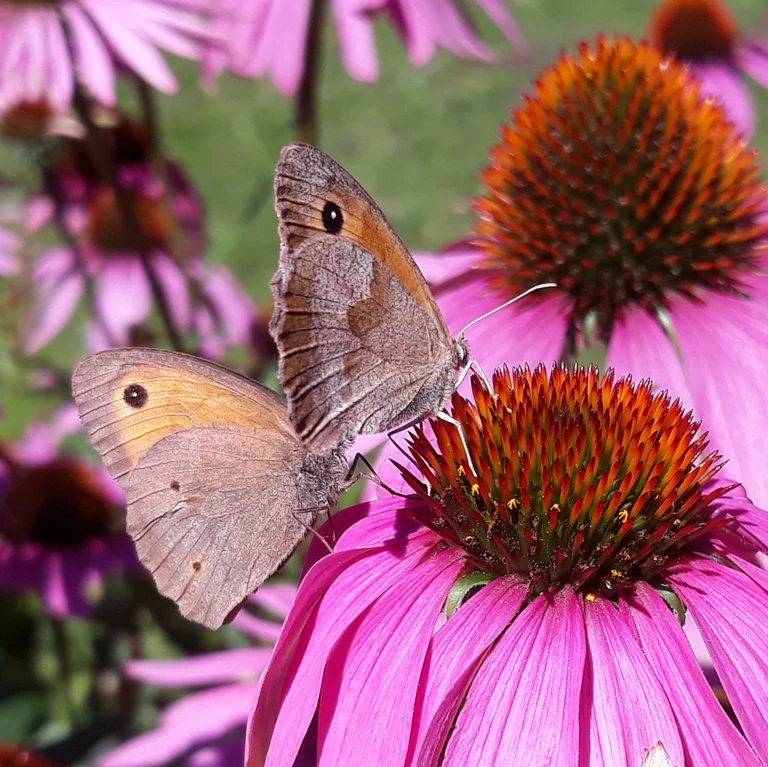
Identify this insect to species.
Maniola jurtina
